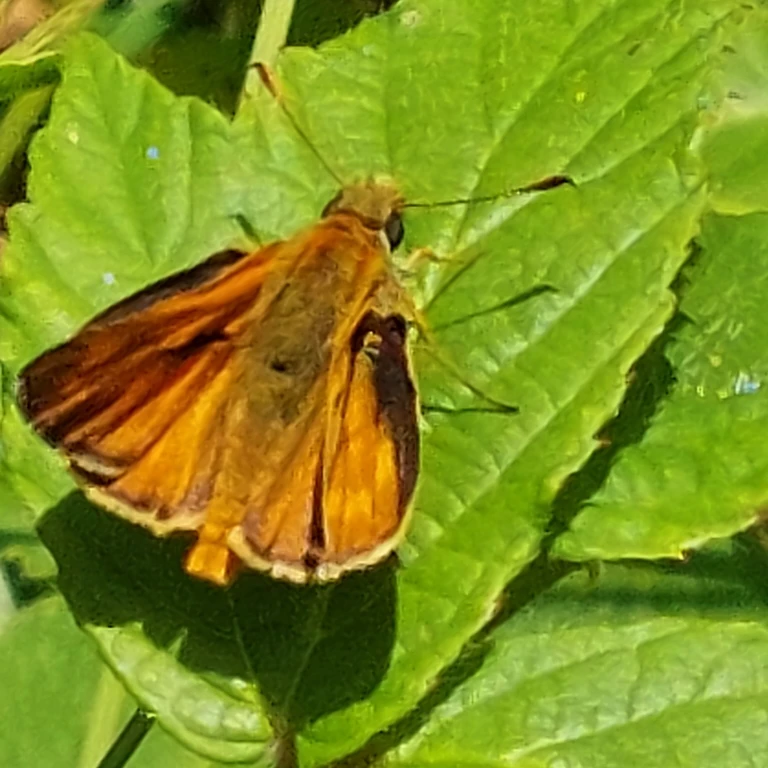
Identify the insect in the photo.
Ochlodes sylvanus (also Ochlodes venata)
